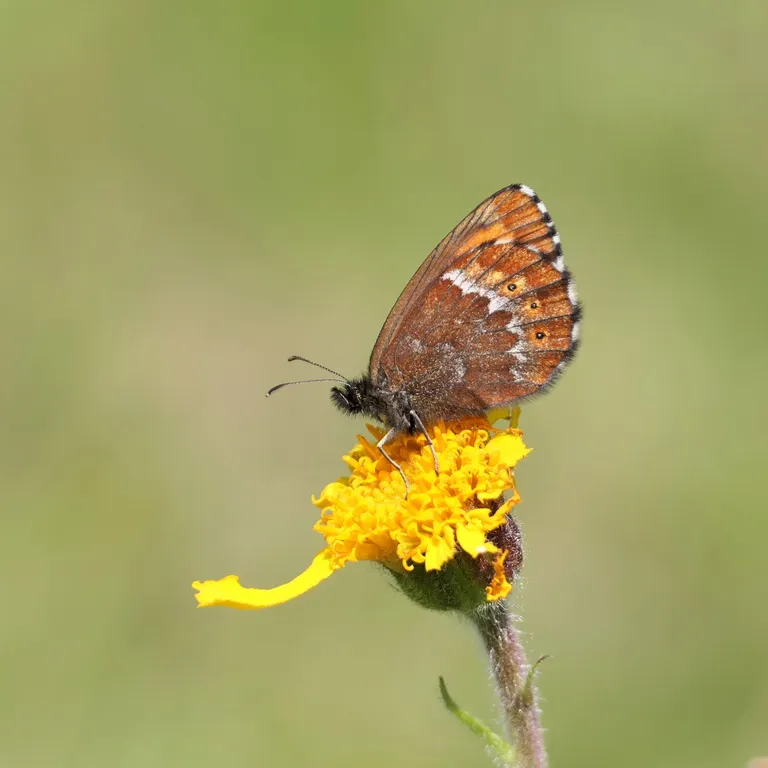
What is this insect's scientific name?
Erebia euryale
